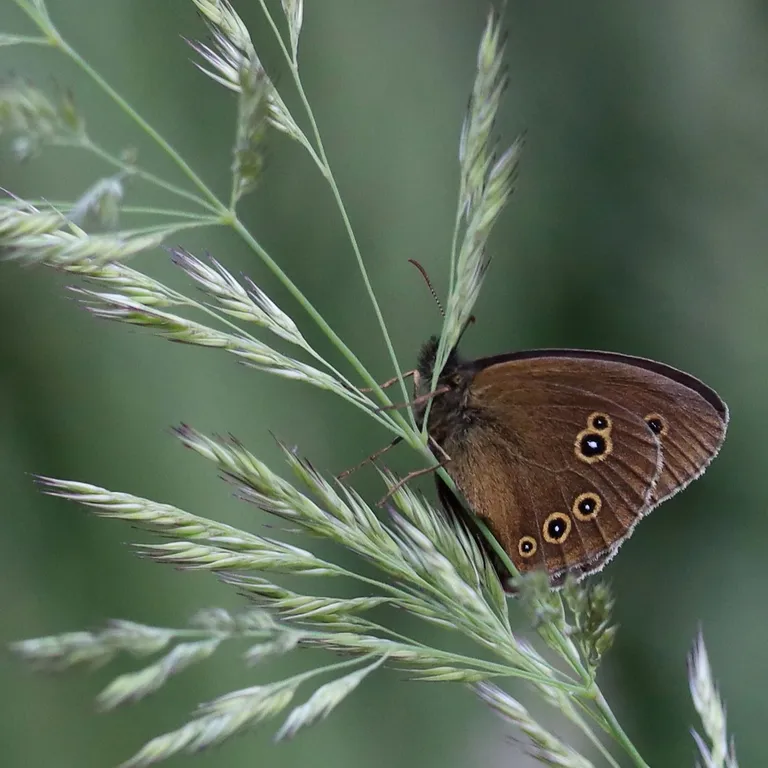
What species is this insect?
Aphantopus hyperantus
